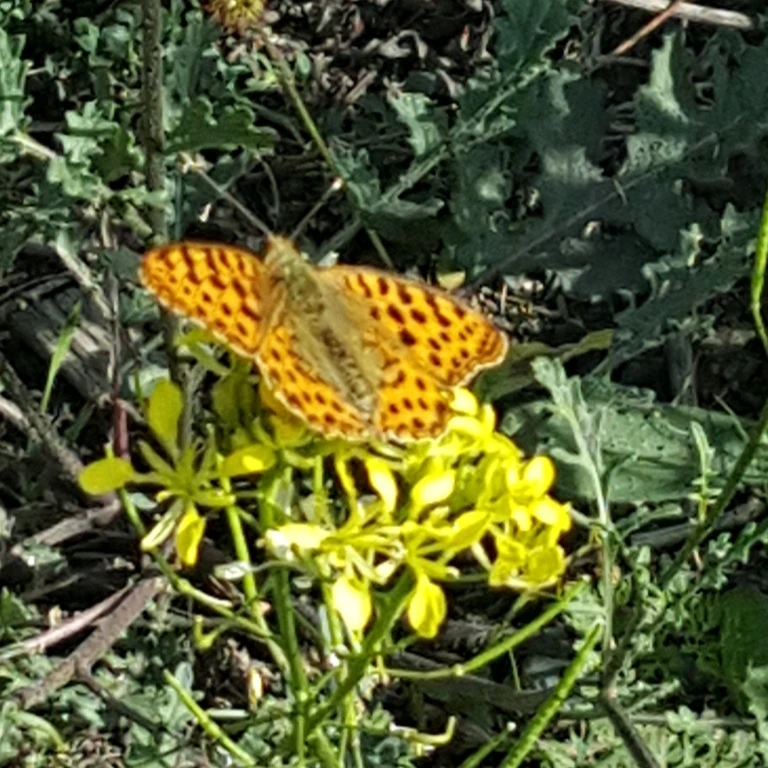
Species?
Issoria lathonia
